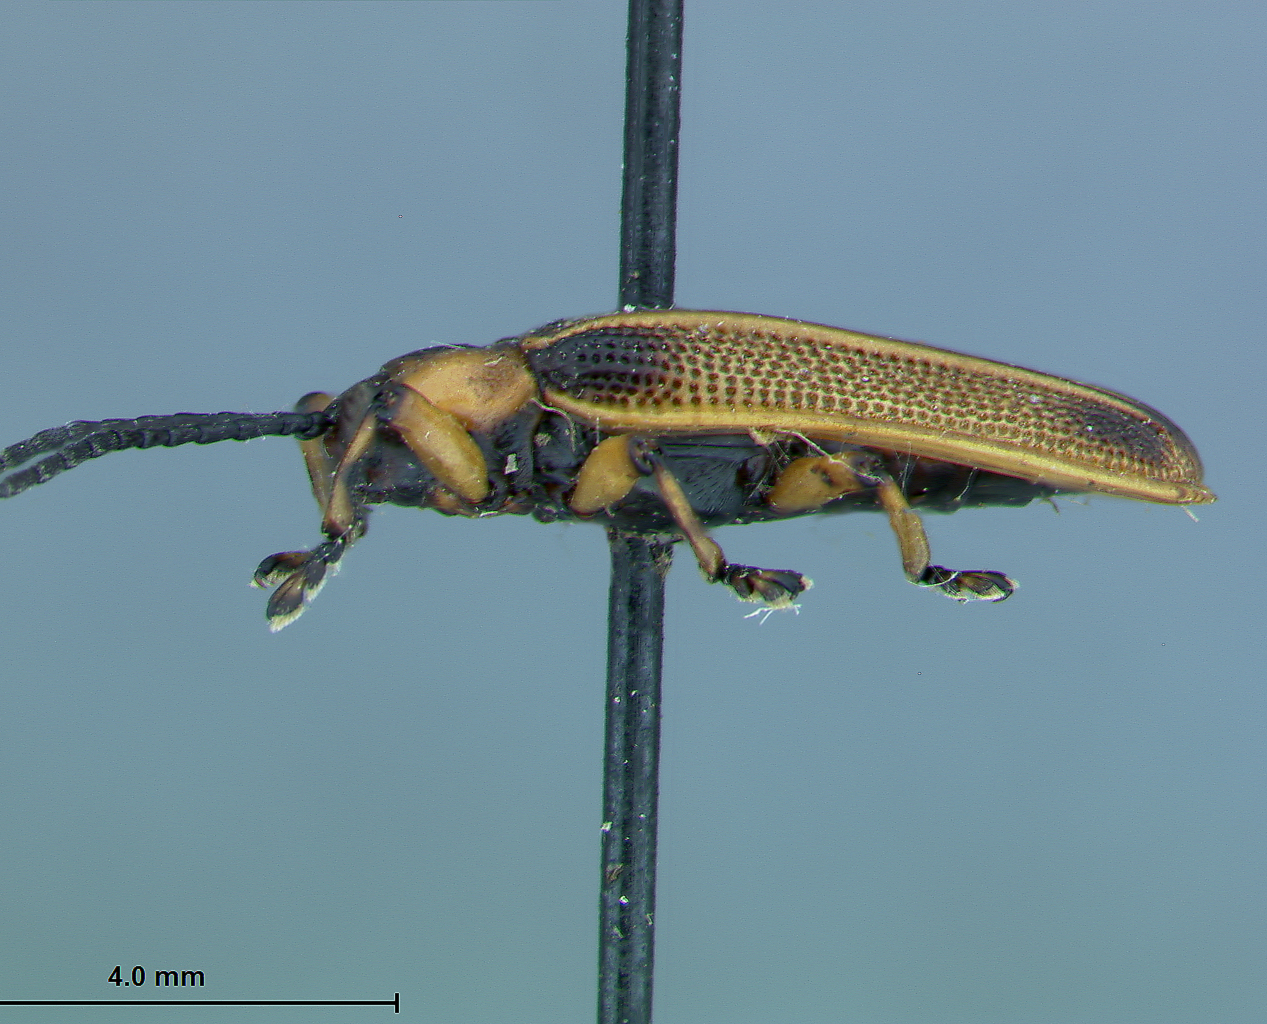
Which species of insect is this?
Sceloenopla multistriata
